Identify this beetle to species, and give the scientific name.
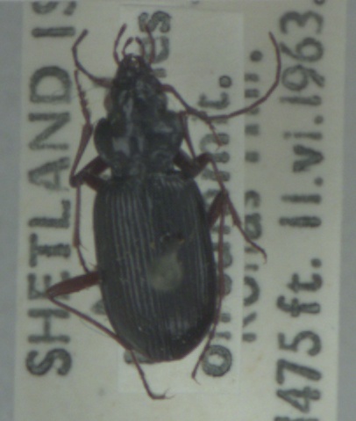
Nebria rufescens
